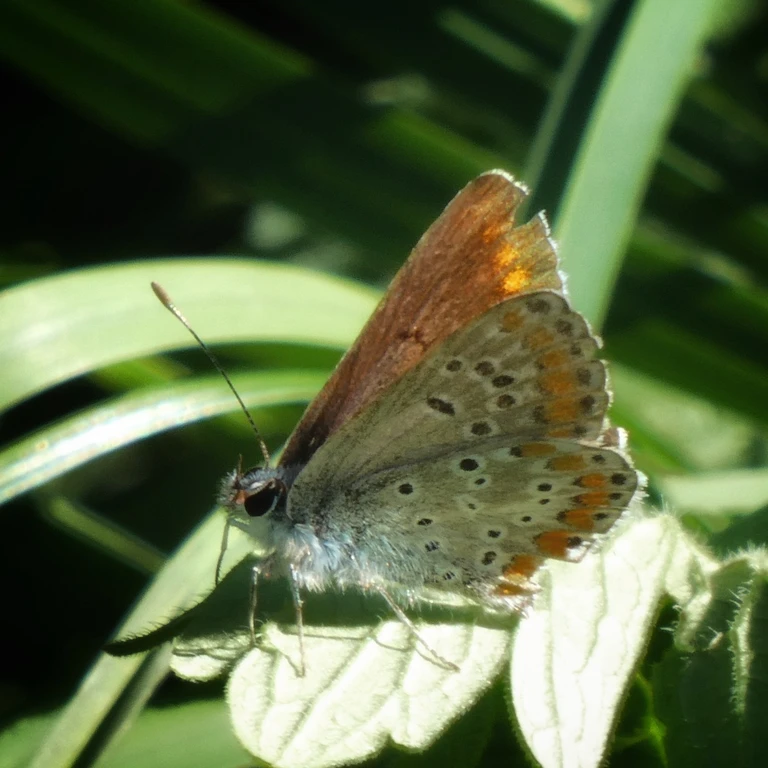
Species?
Aricia agestis/artaxerxes
